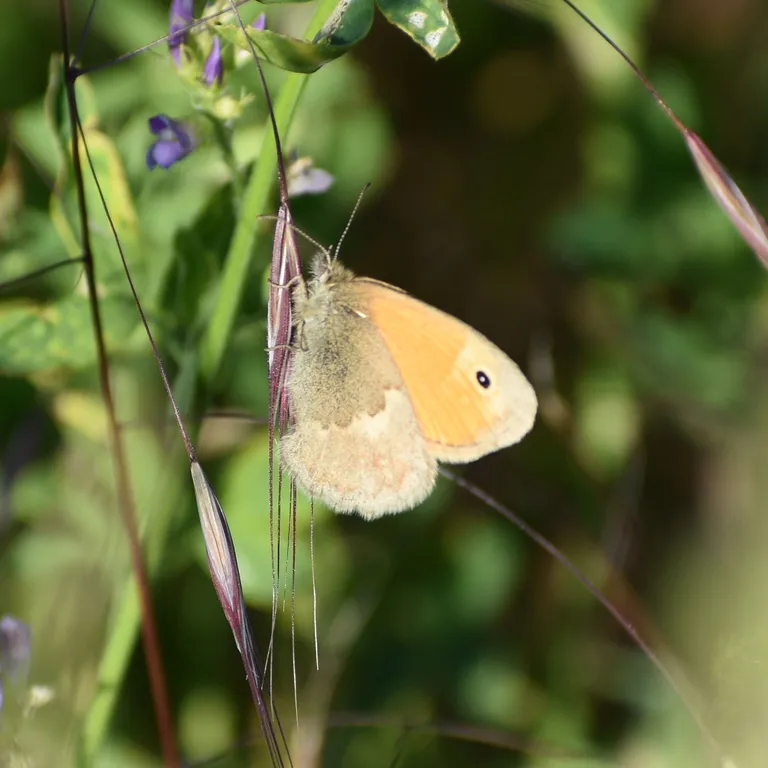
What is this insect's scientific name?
Coenonympha pamphilus
